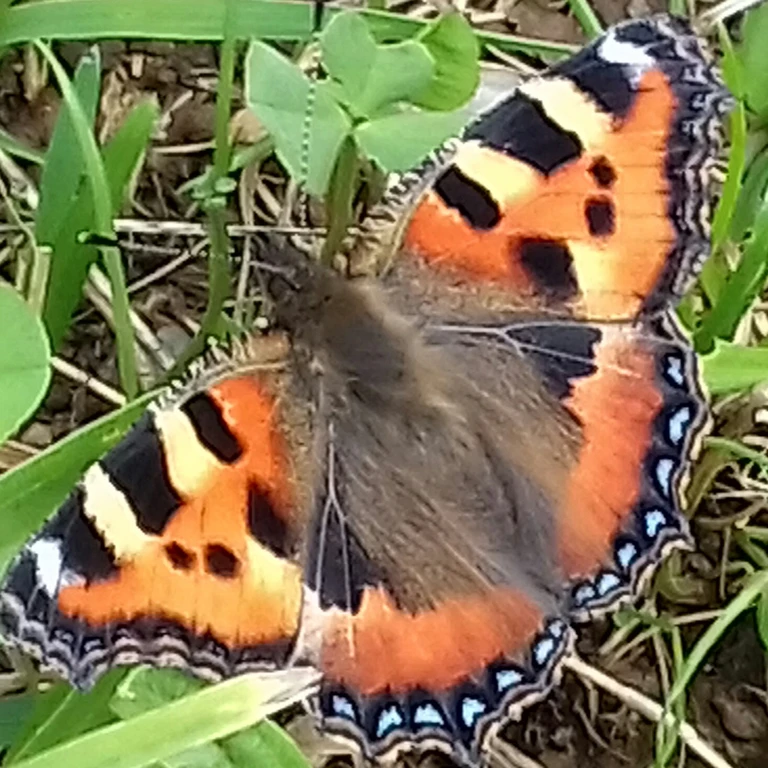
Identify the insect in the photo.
Aglais urticae
